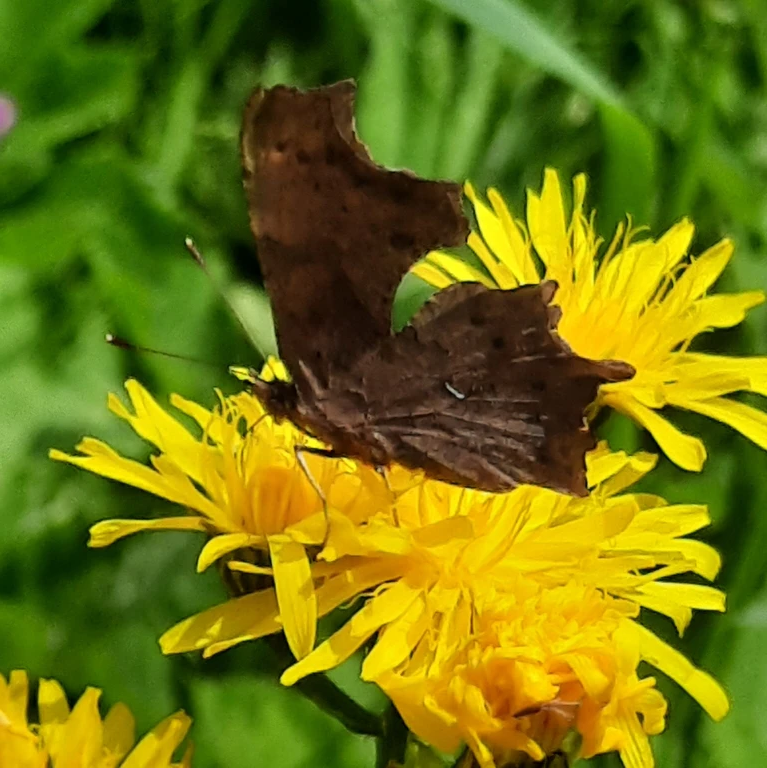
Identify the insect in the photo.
Polygonia c-album
